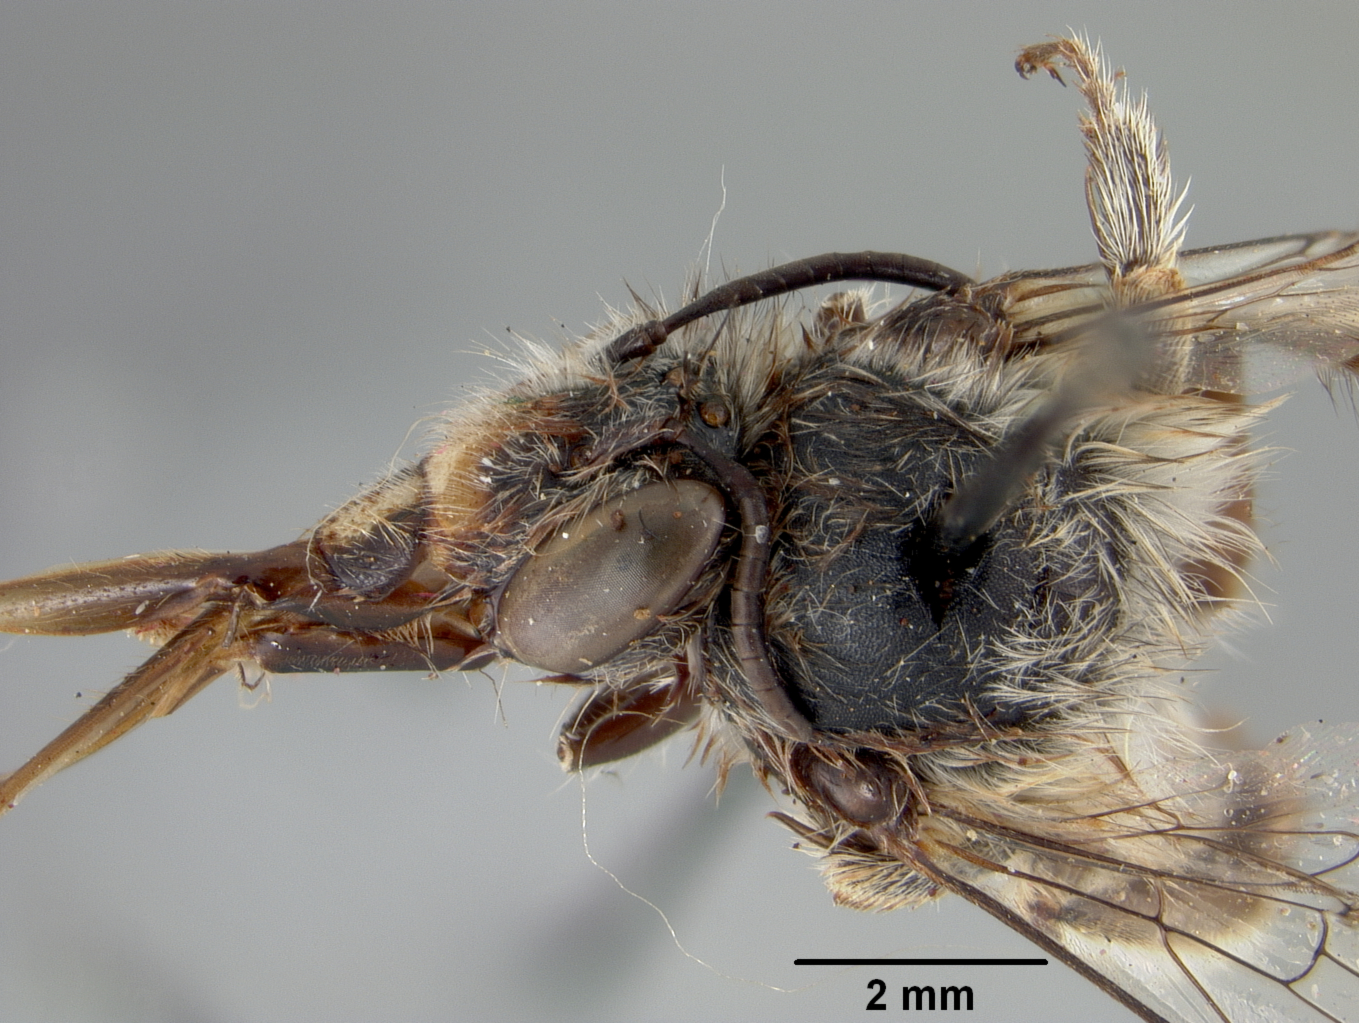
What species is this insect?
Anthophora albopicta
